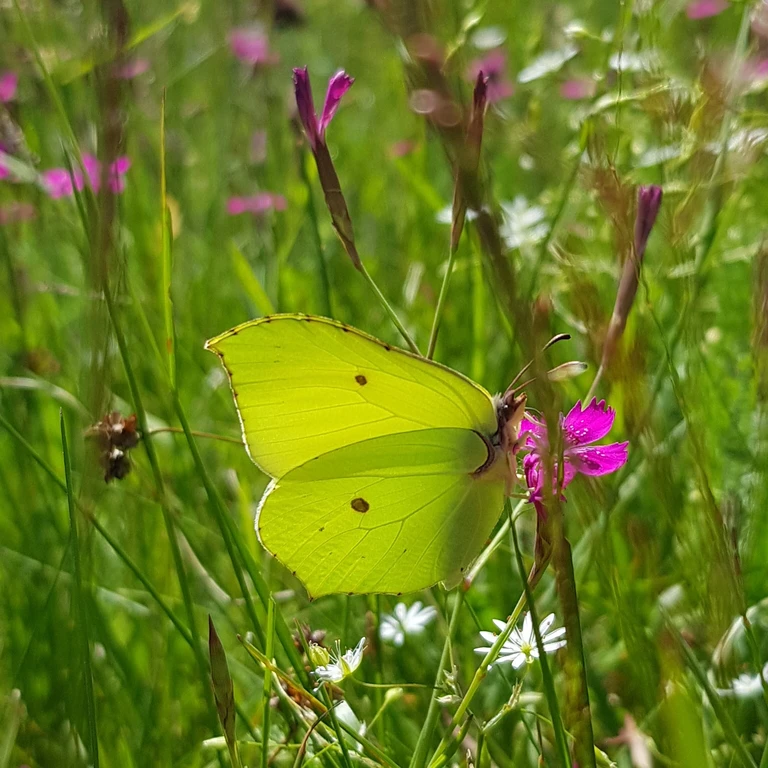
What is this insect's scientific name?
Gonepteryx rhamni
